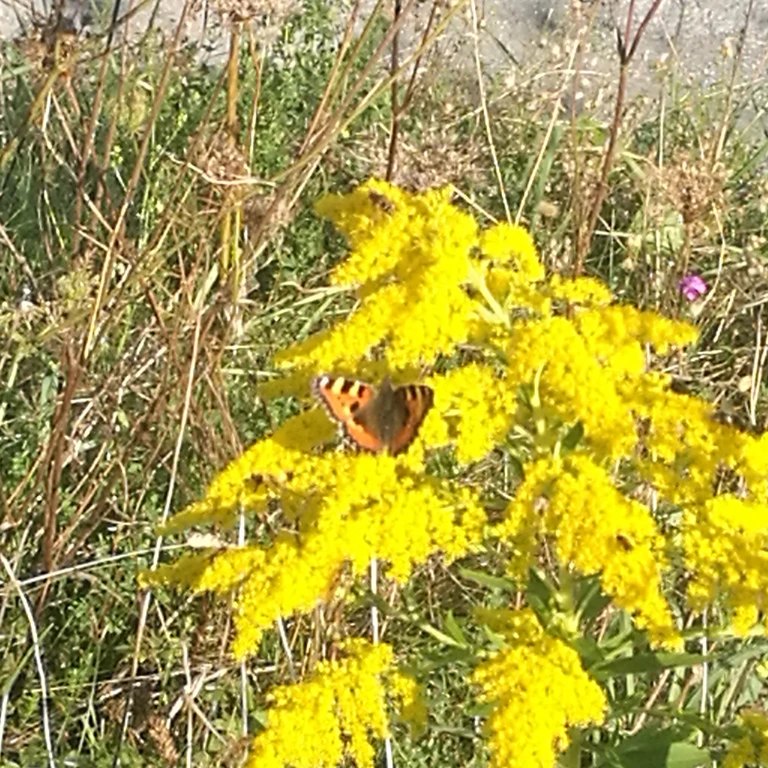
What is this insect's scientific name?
Aglais urticae
